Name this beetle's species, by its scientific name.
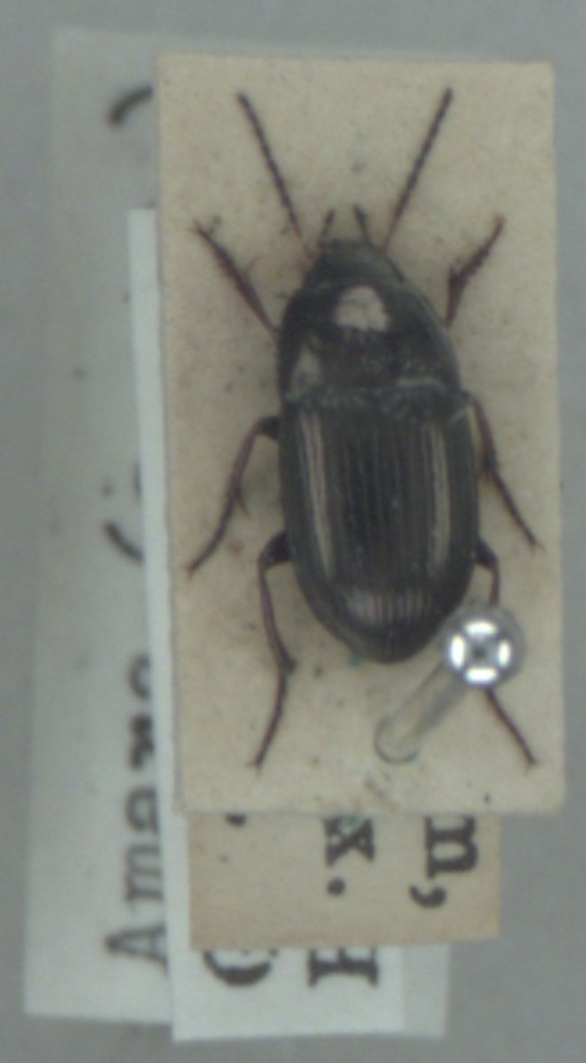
Amara communis
